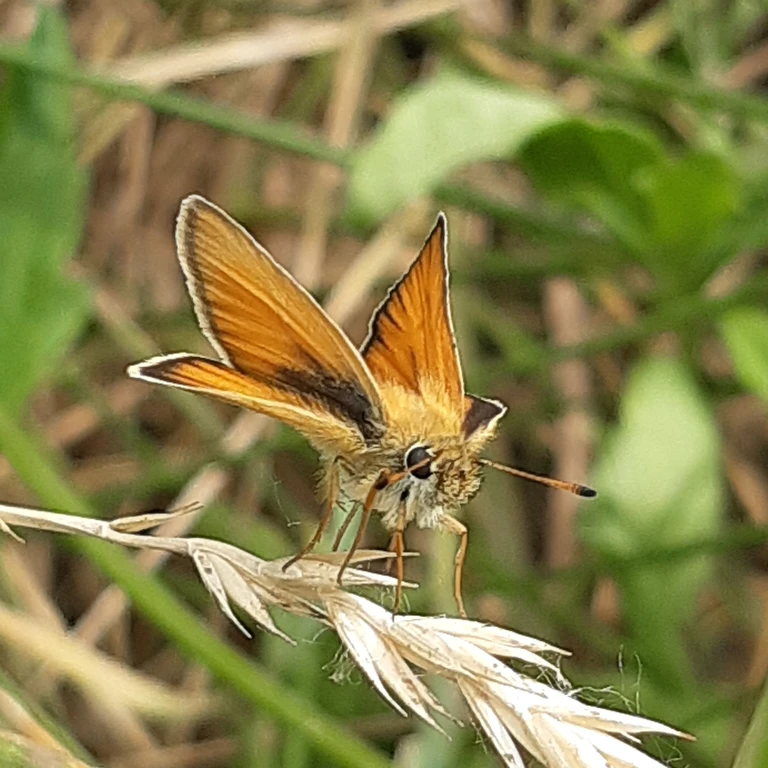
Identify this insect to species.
Thymelicus lineola
